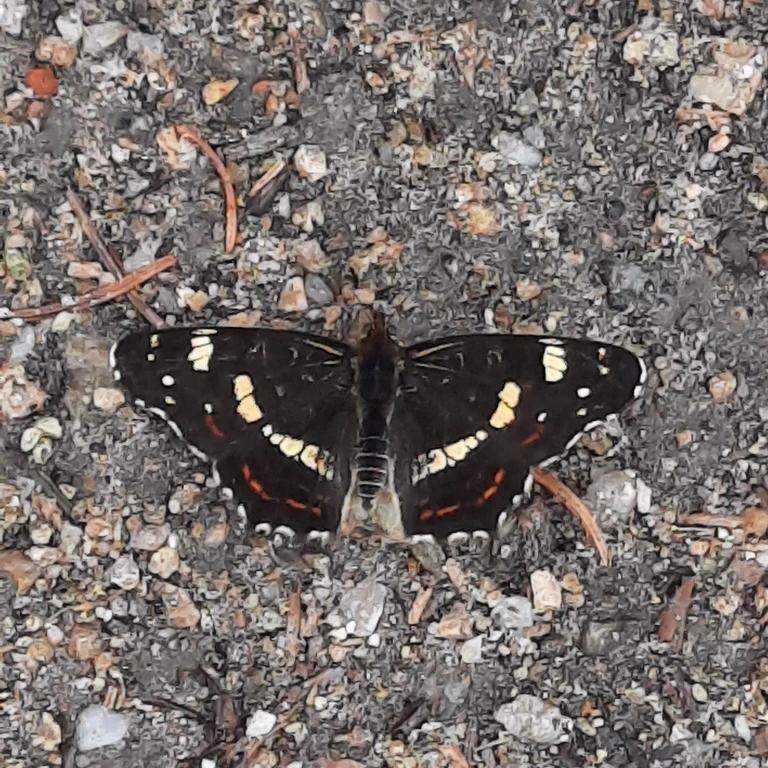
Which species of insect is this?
Araschnia levana
